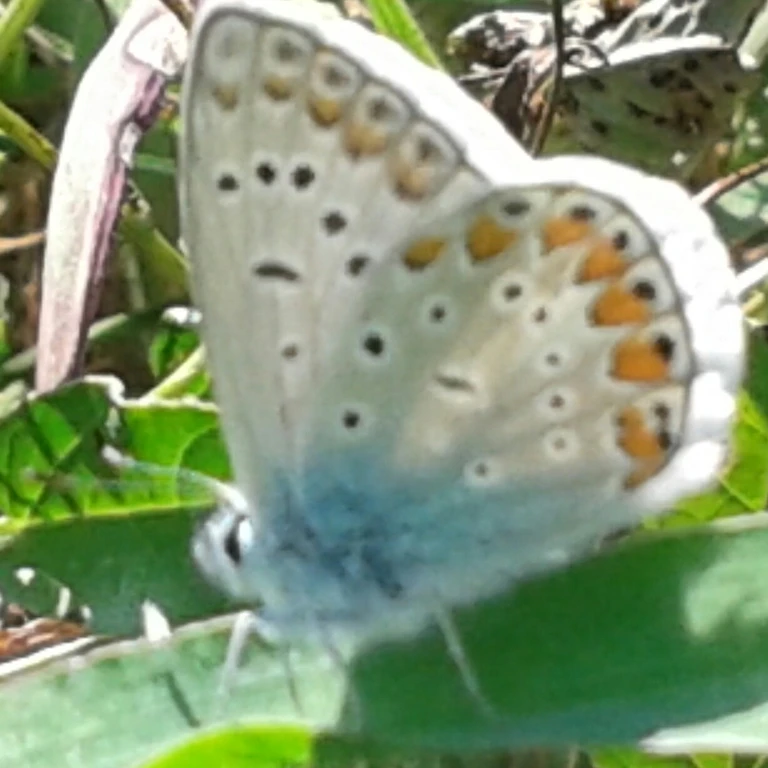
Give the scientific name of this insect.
Polyommatus icarus
